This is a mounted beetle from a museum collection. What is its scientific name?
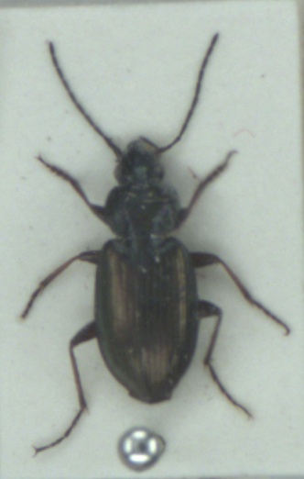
Agonum muelleri
